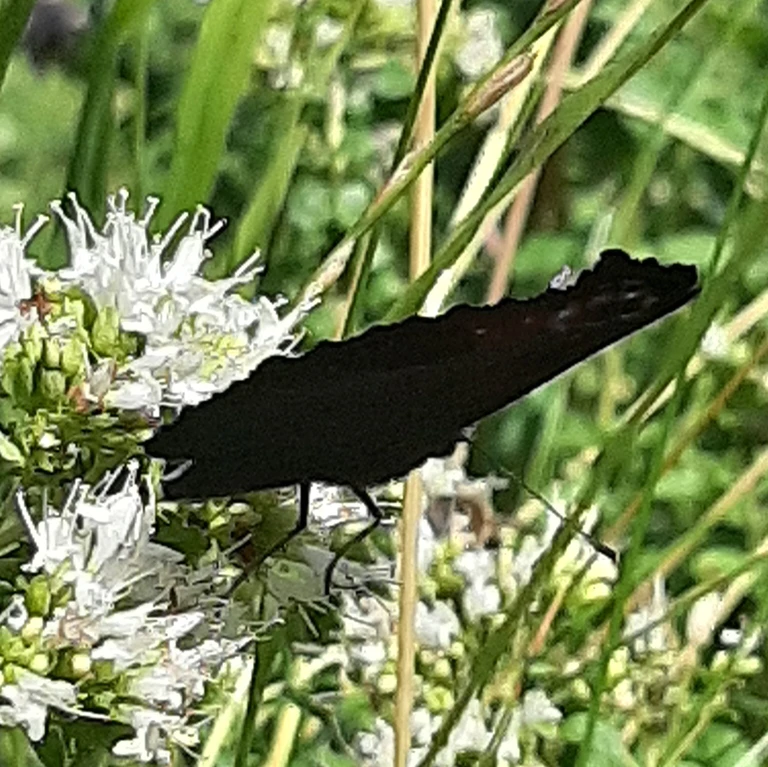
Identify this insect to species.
Aglais io
